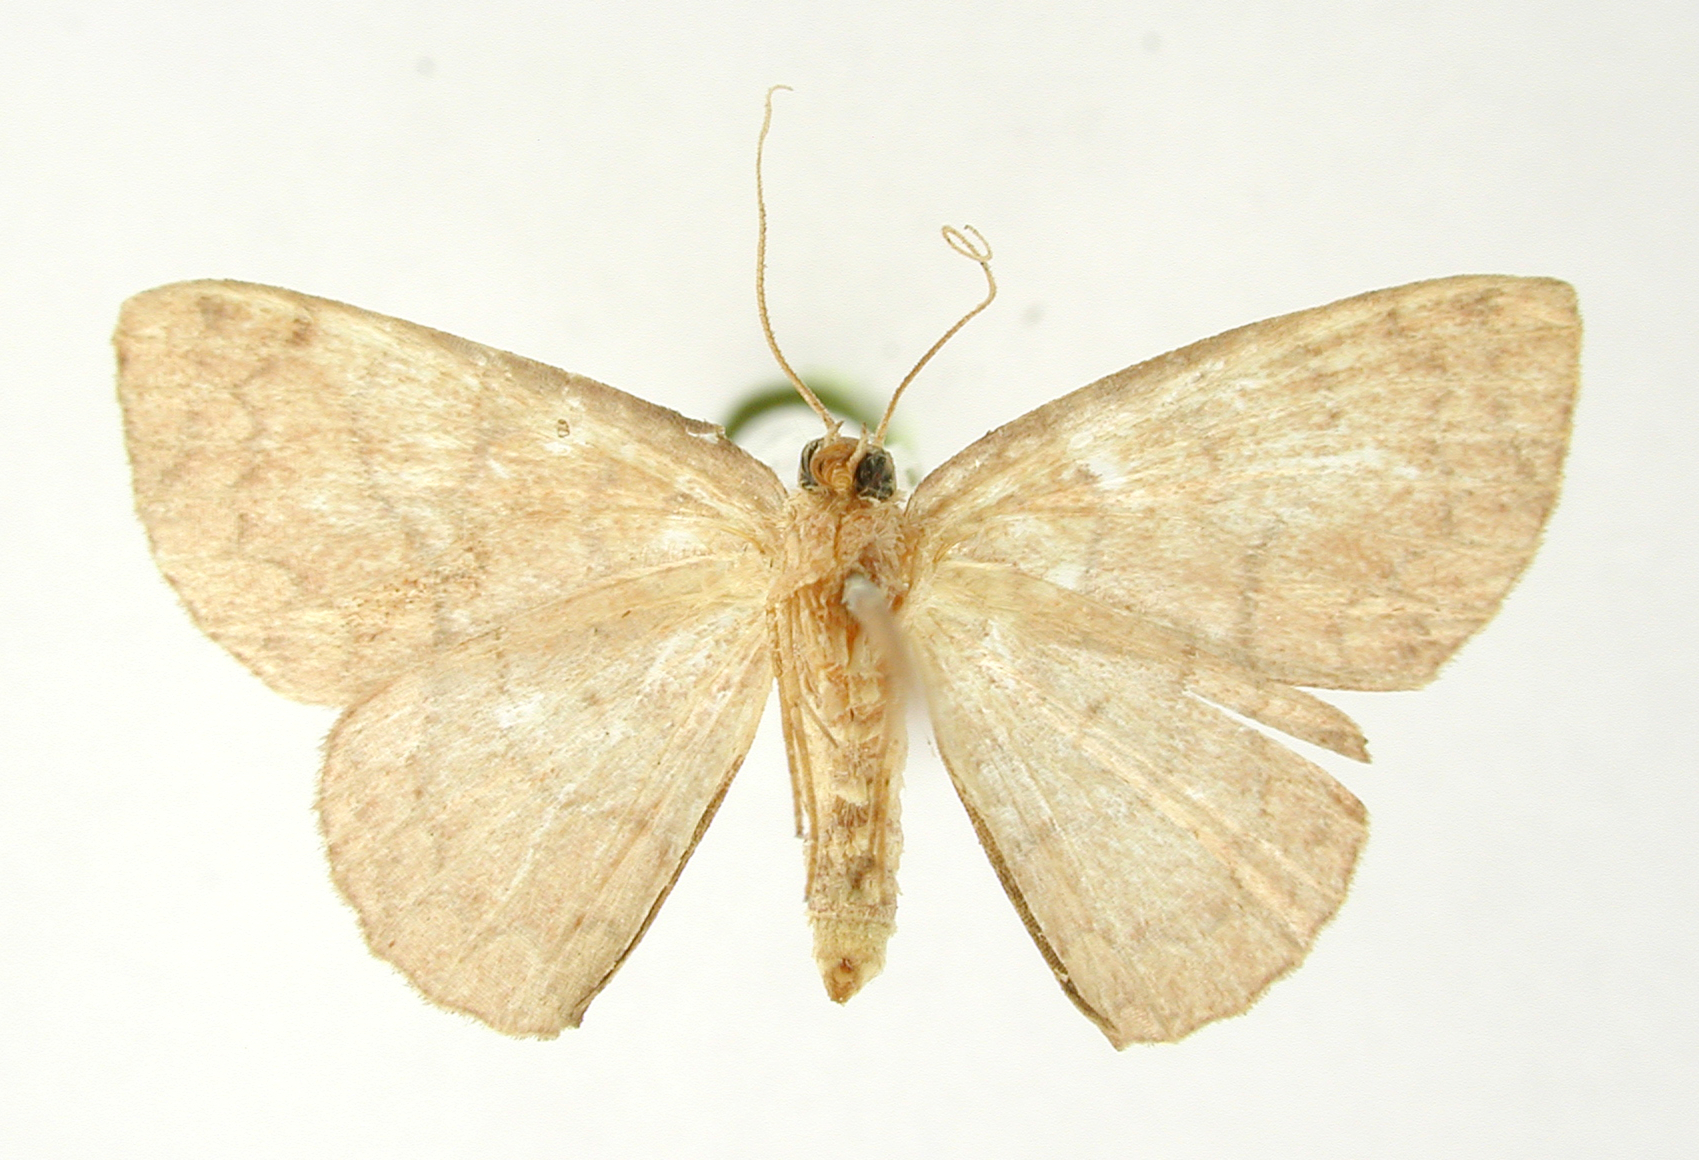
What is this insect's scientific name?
Anisodes erastus
